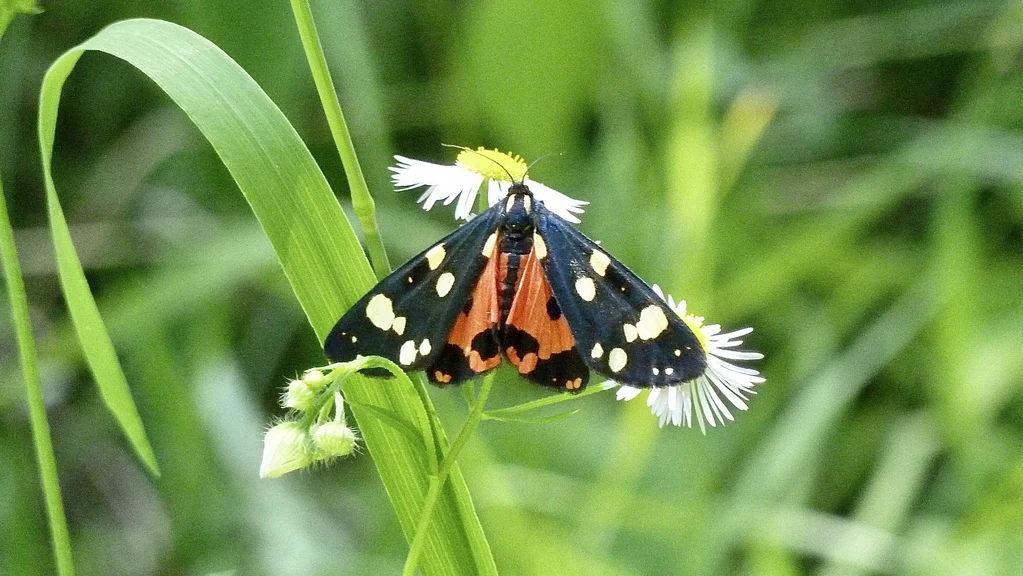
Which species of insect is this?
Callimorpha dominula
